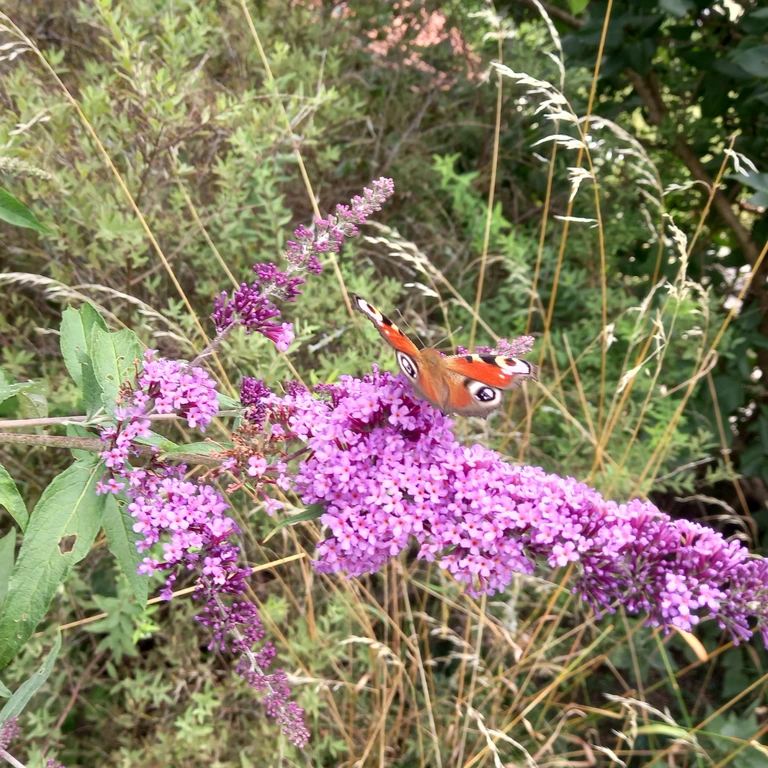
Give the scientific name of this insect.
Aglais io
